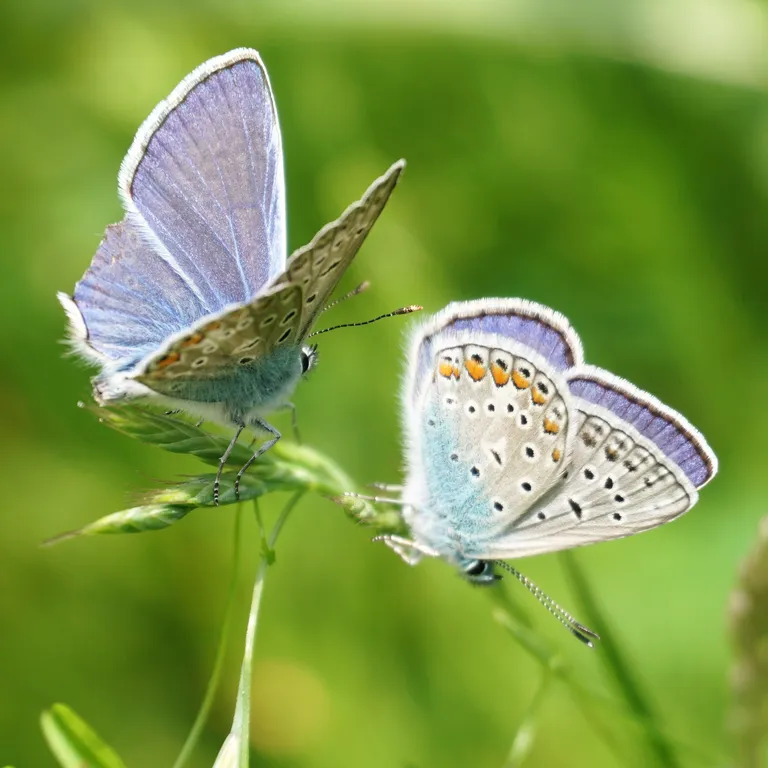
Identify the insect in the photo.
Polyommatus icarus
